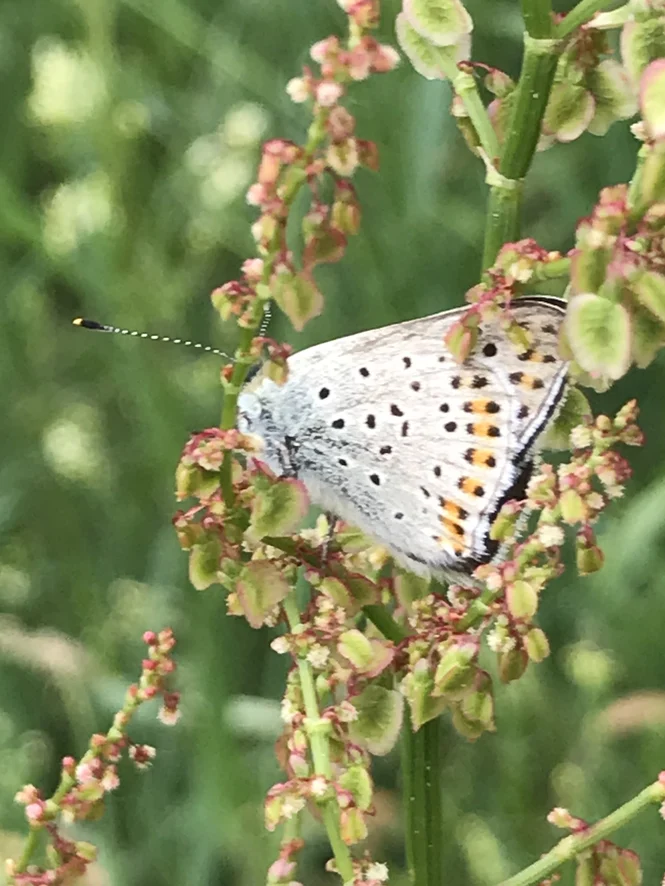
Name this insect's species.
Lycaena tityrus (also Loweia tityrus)
